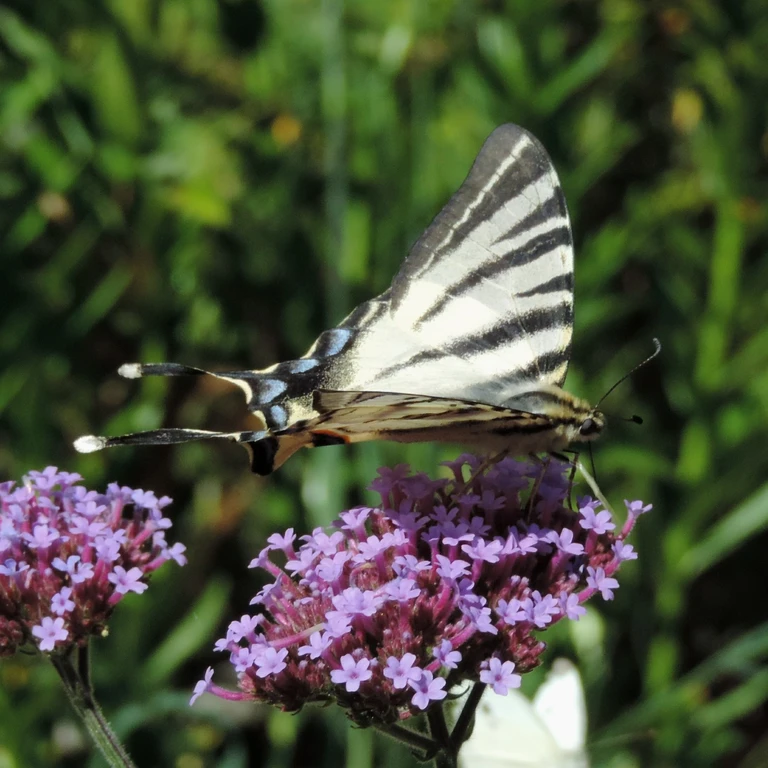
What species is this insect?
Iphiclides podalirius
